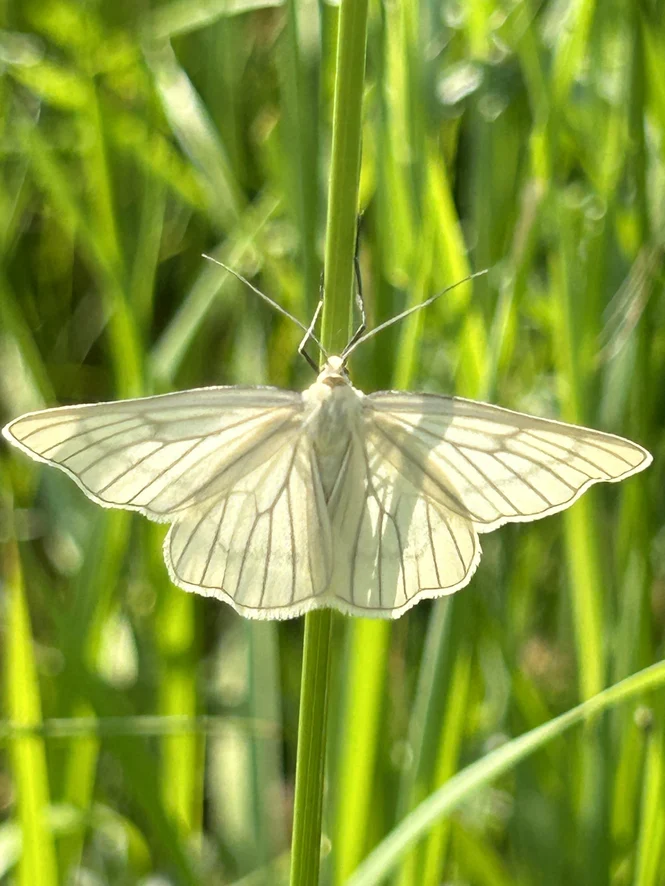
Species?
Siona lineata
